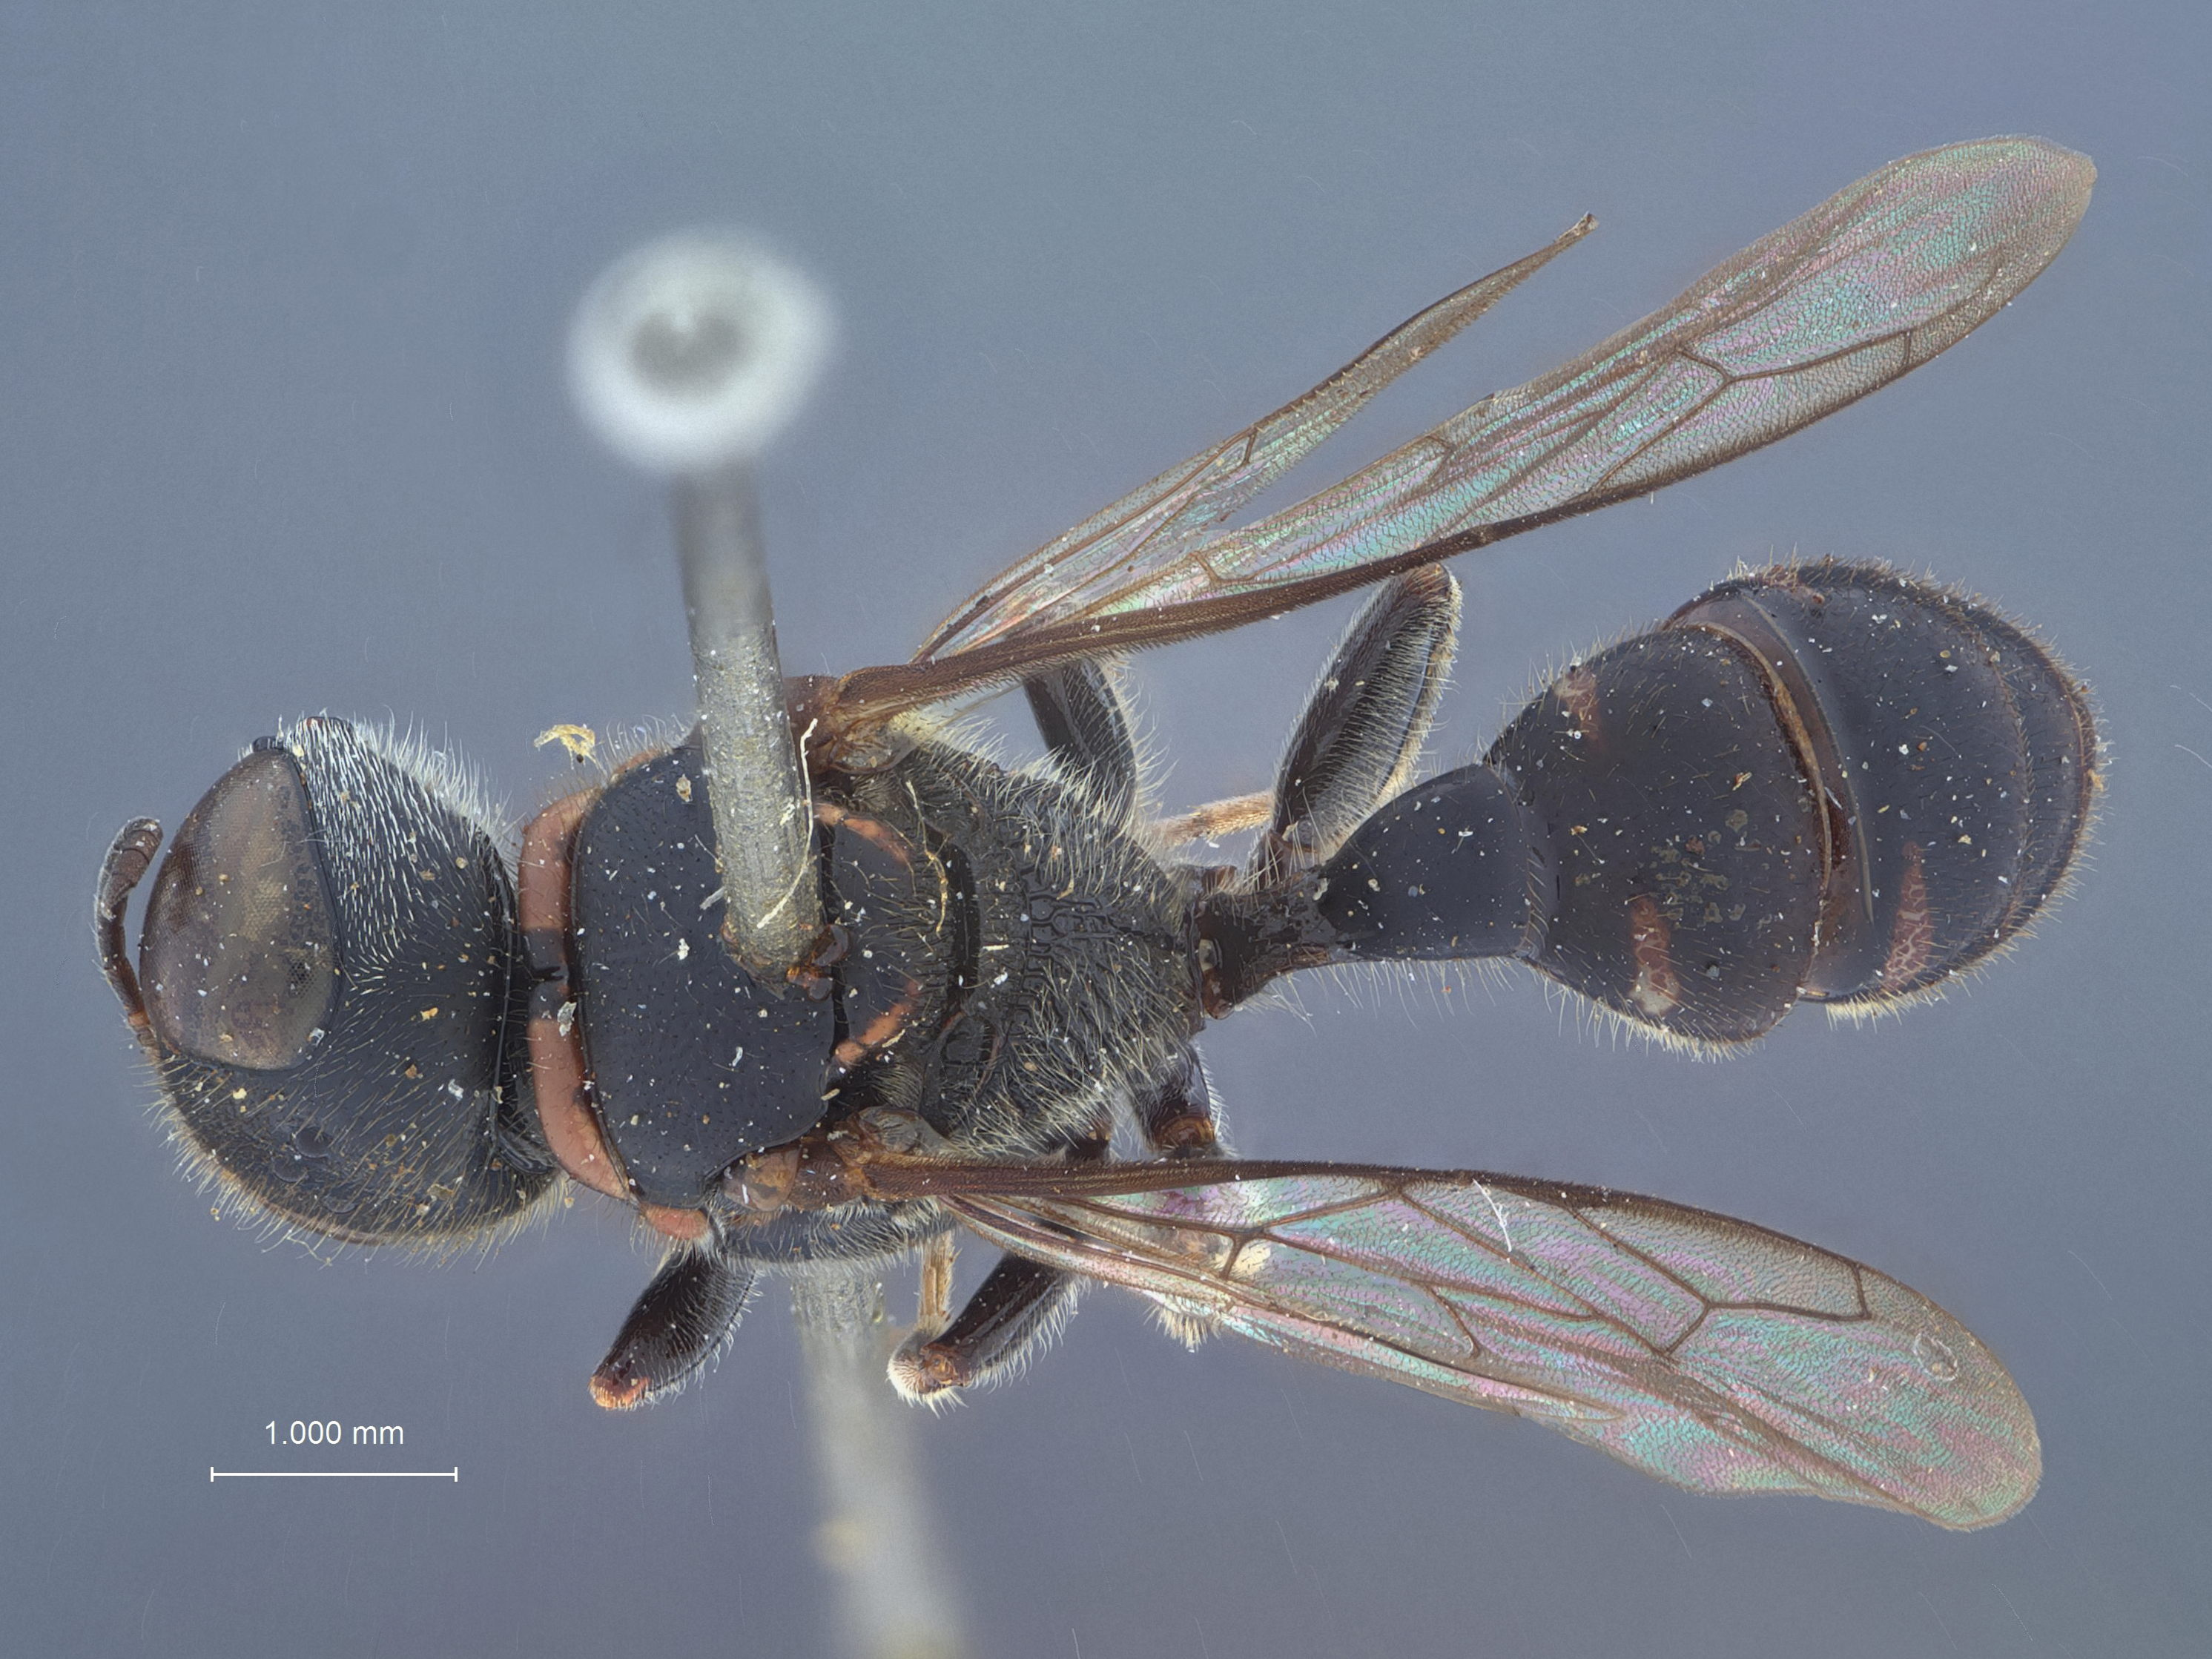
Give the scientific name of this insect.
Dasyproctus toxopteru
